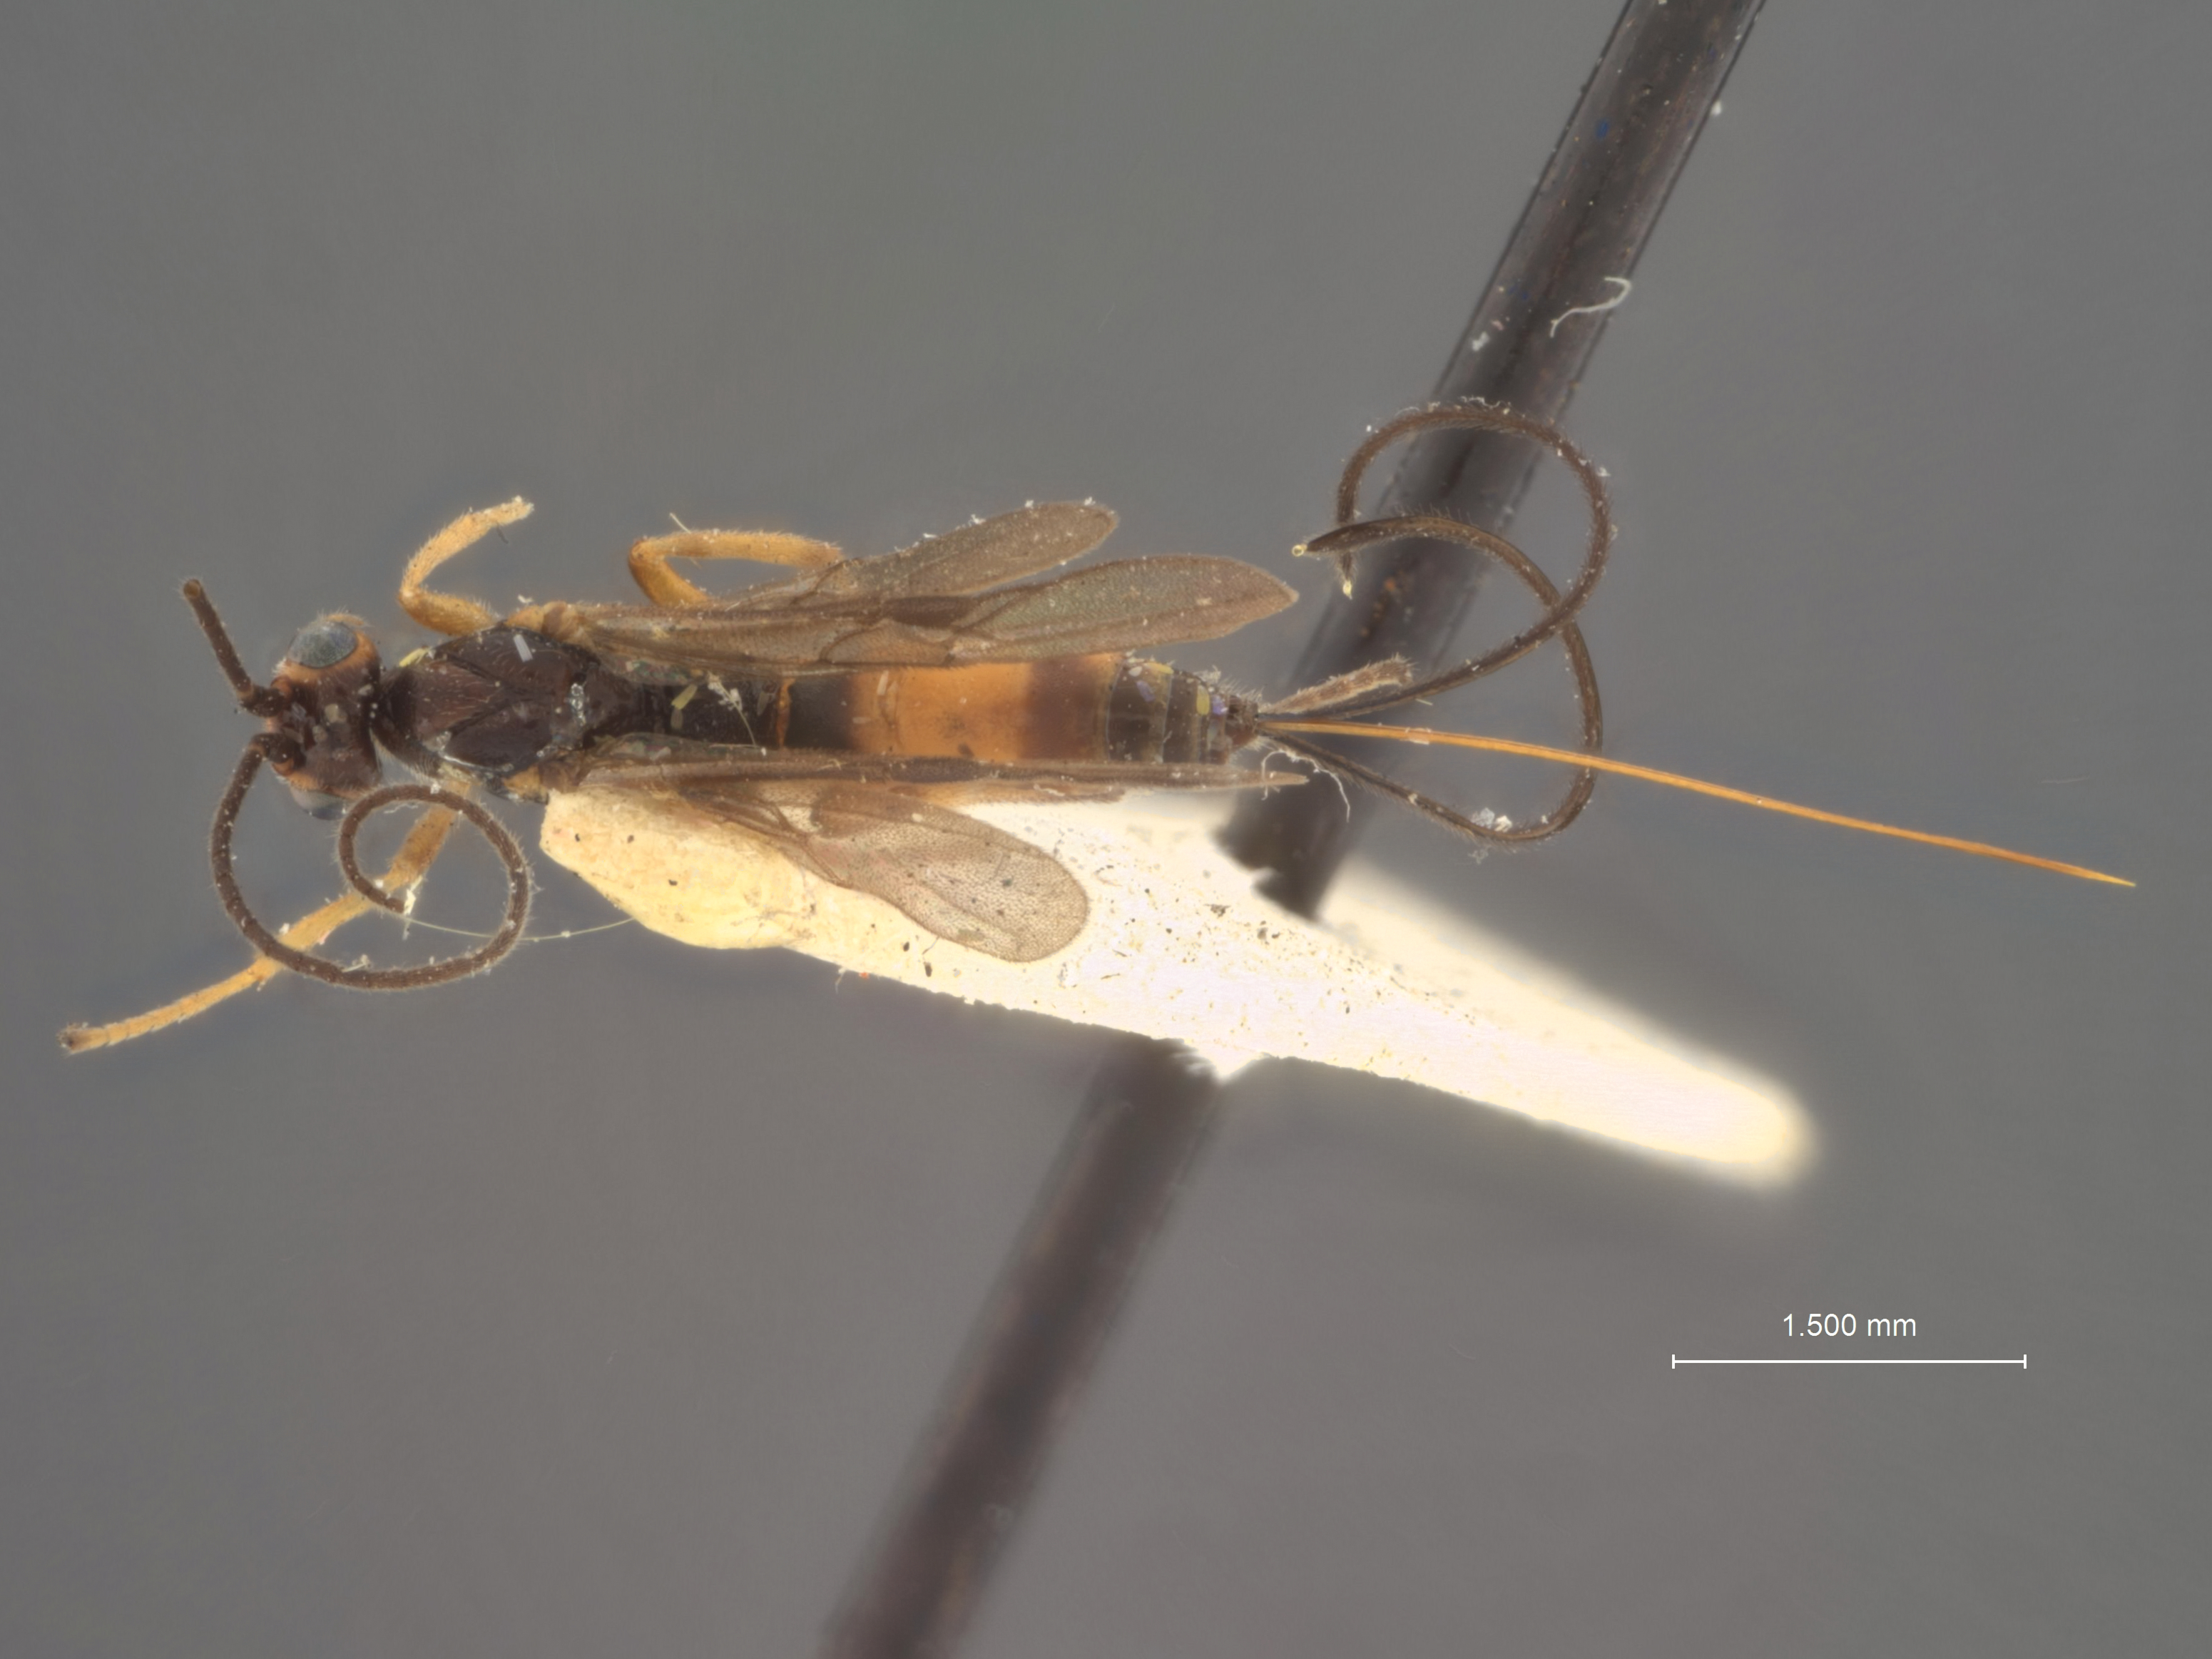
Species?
Bassus brittoni
